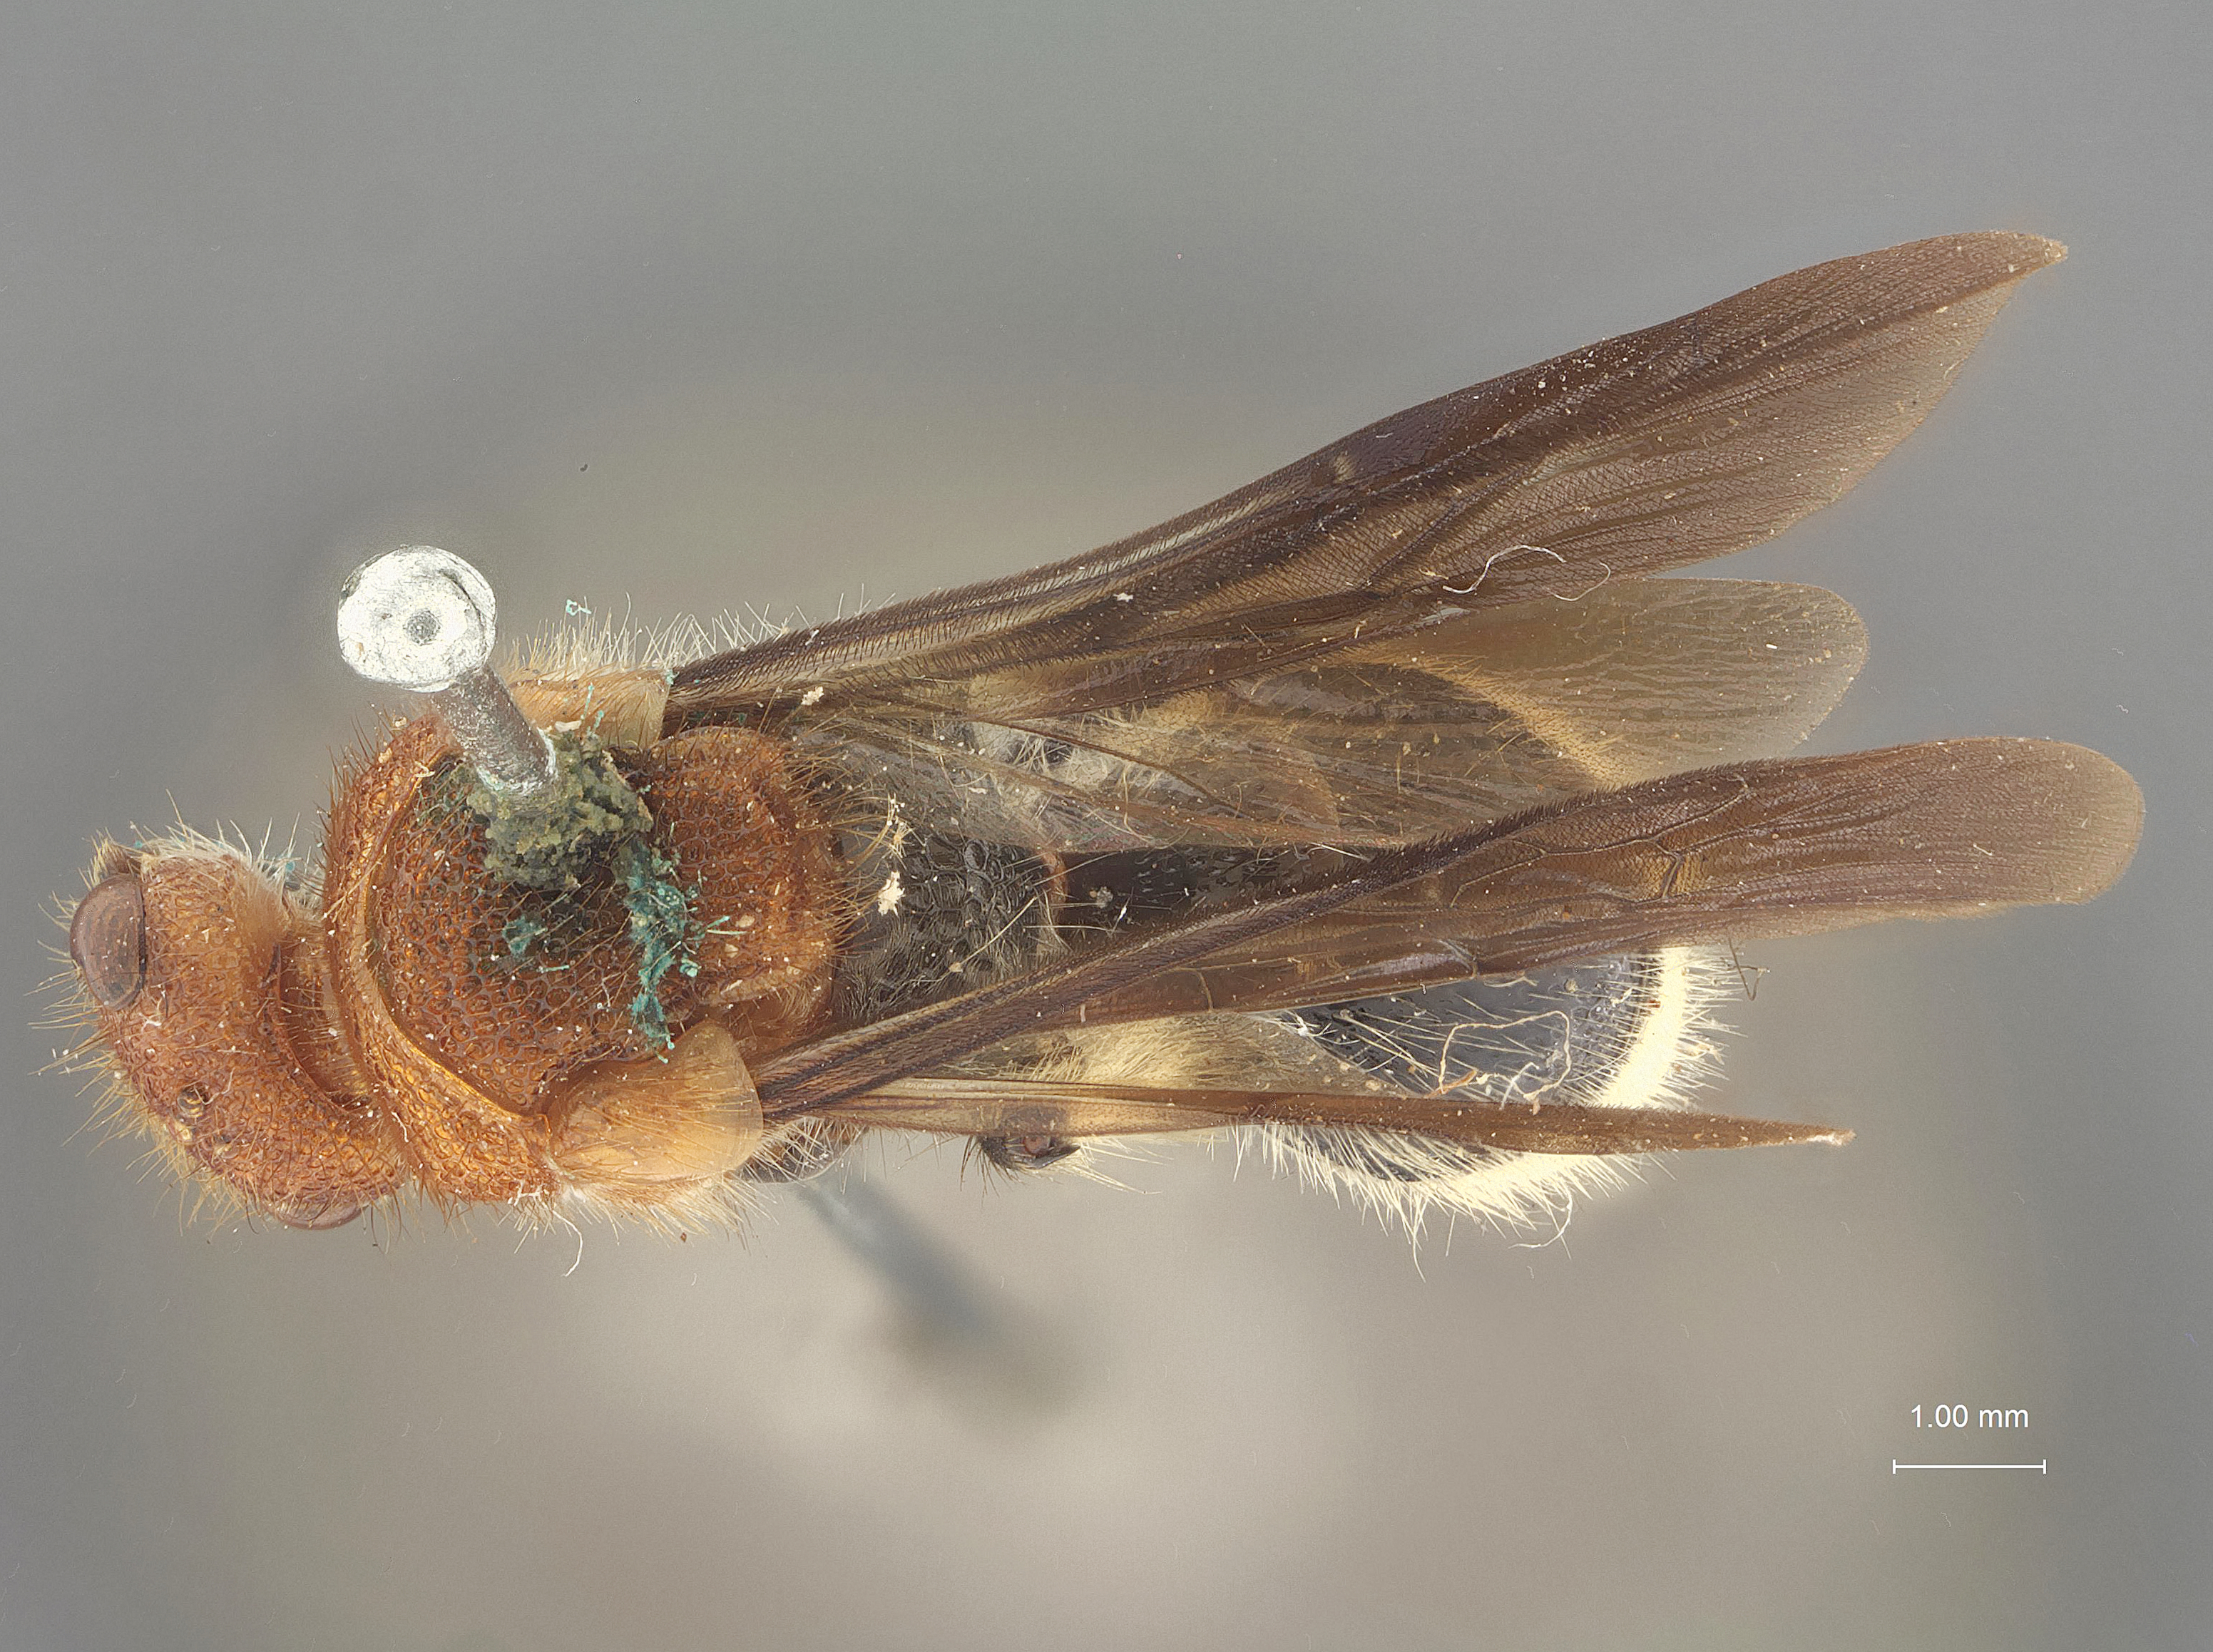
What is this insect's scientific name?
Odontomutilla rubrocapitata
